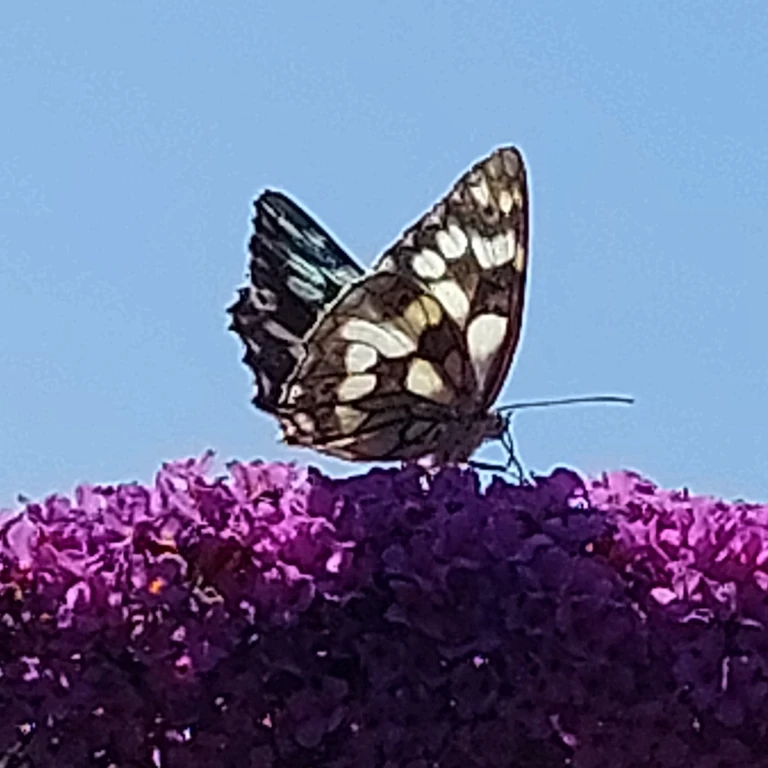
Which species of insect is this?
Melanargia galathea
